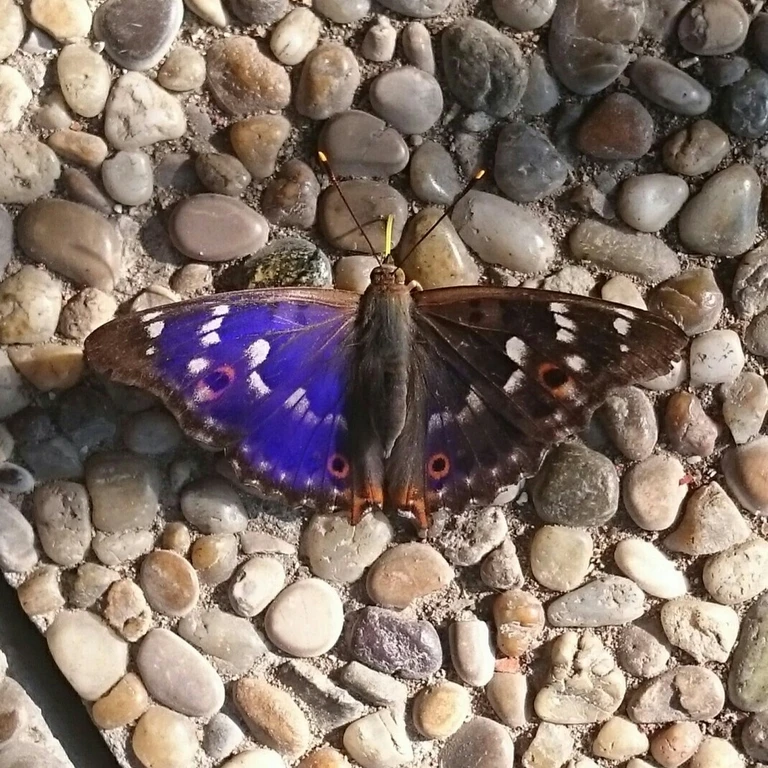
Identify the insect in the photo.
Apatura ilia
